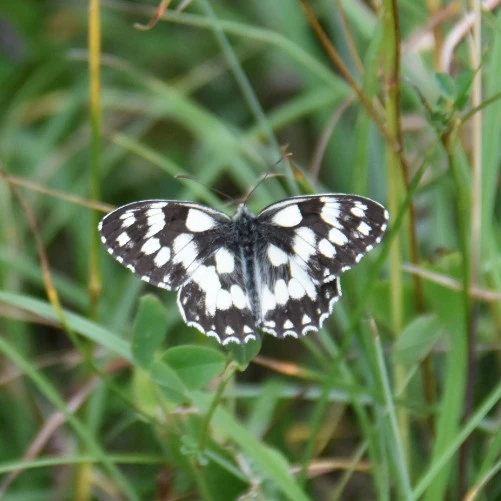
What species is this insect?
Melanargia galathea
